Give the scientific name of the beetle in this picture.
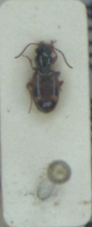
Bembidion articulatum
